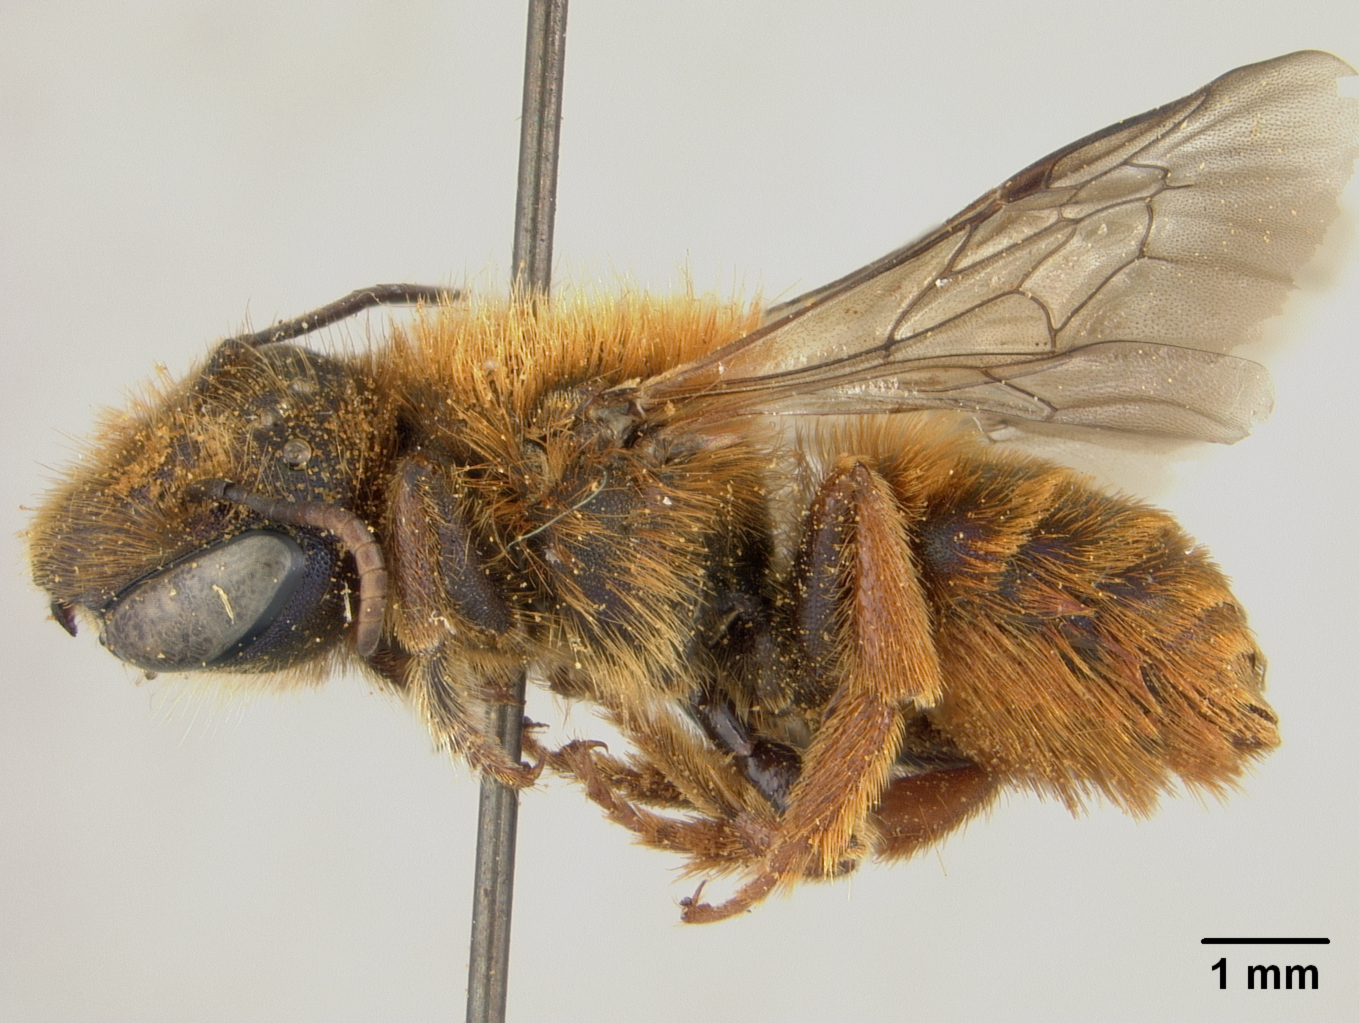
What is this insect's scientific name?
Osmia jacoti
